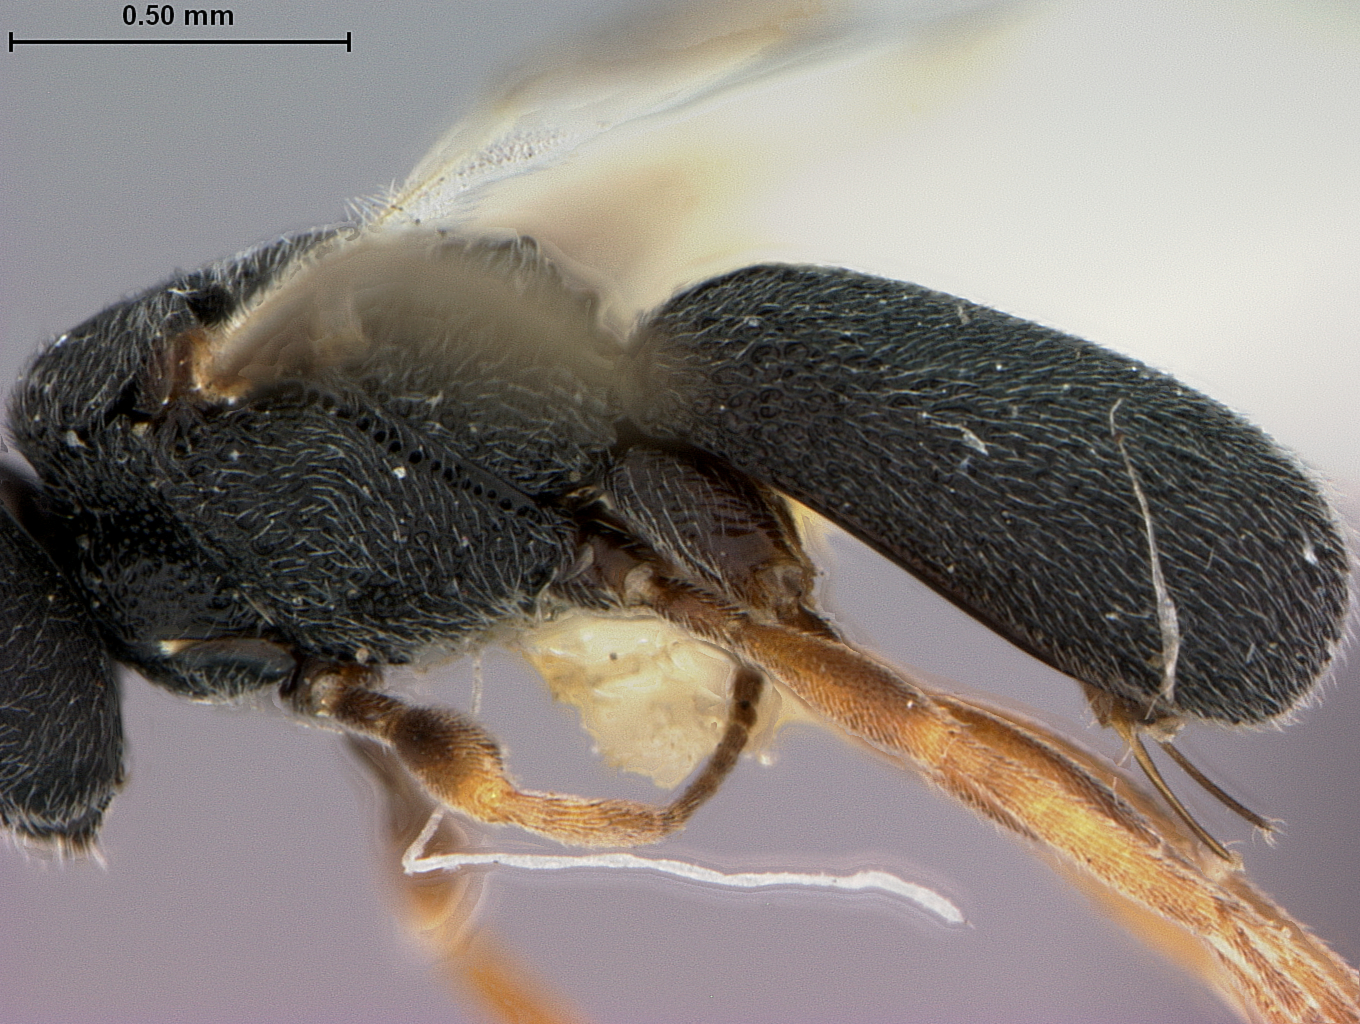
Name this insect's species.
Chelonus keiferiae
